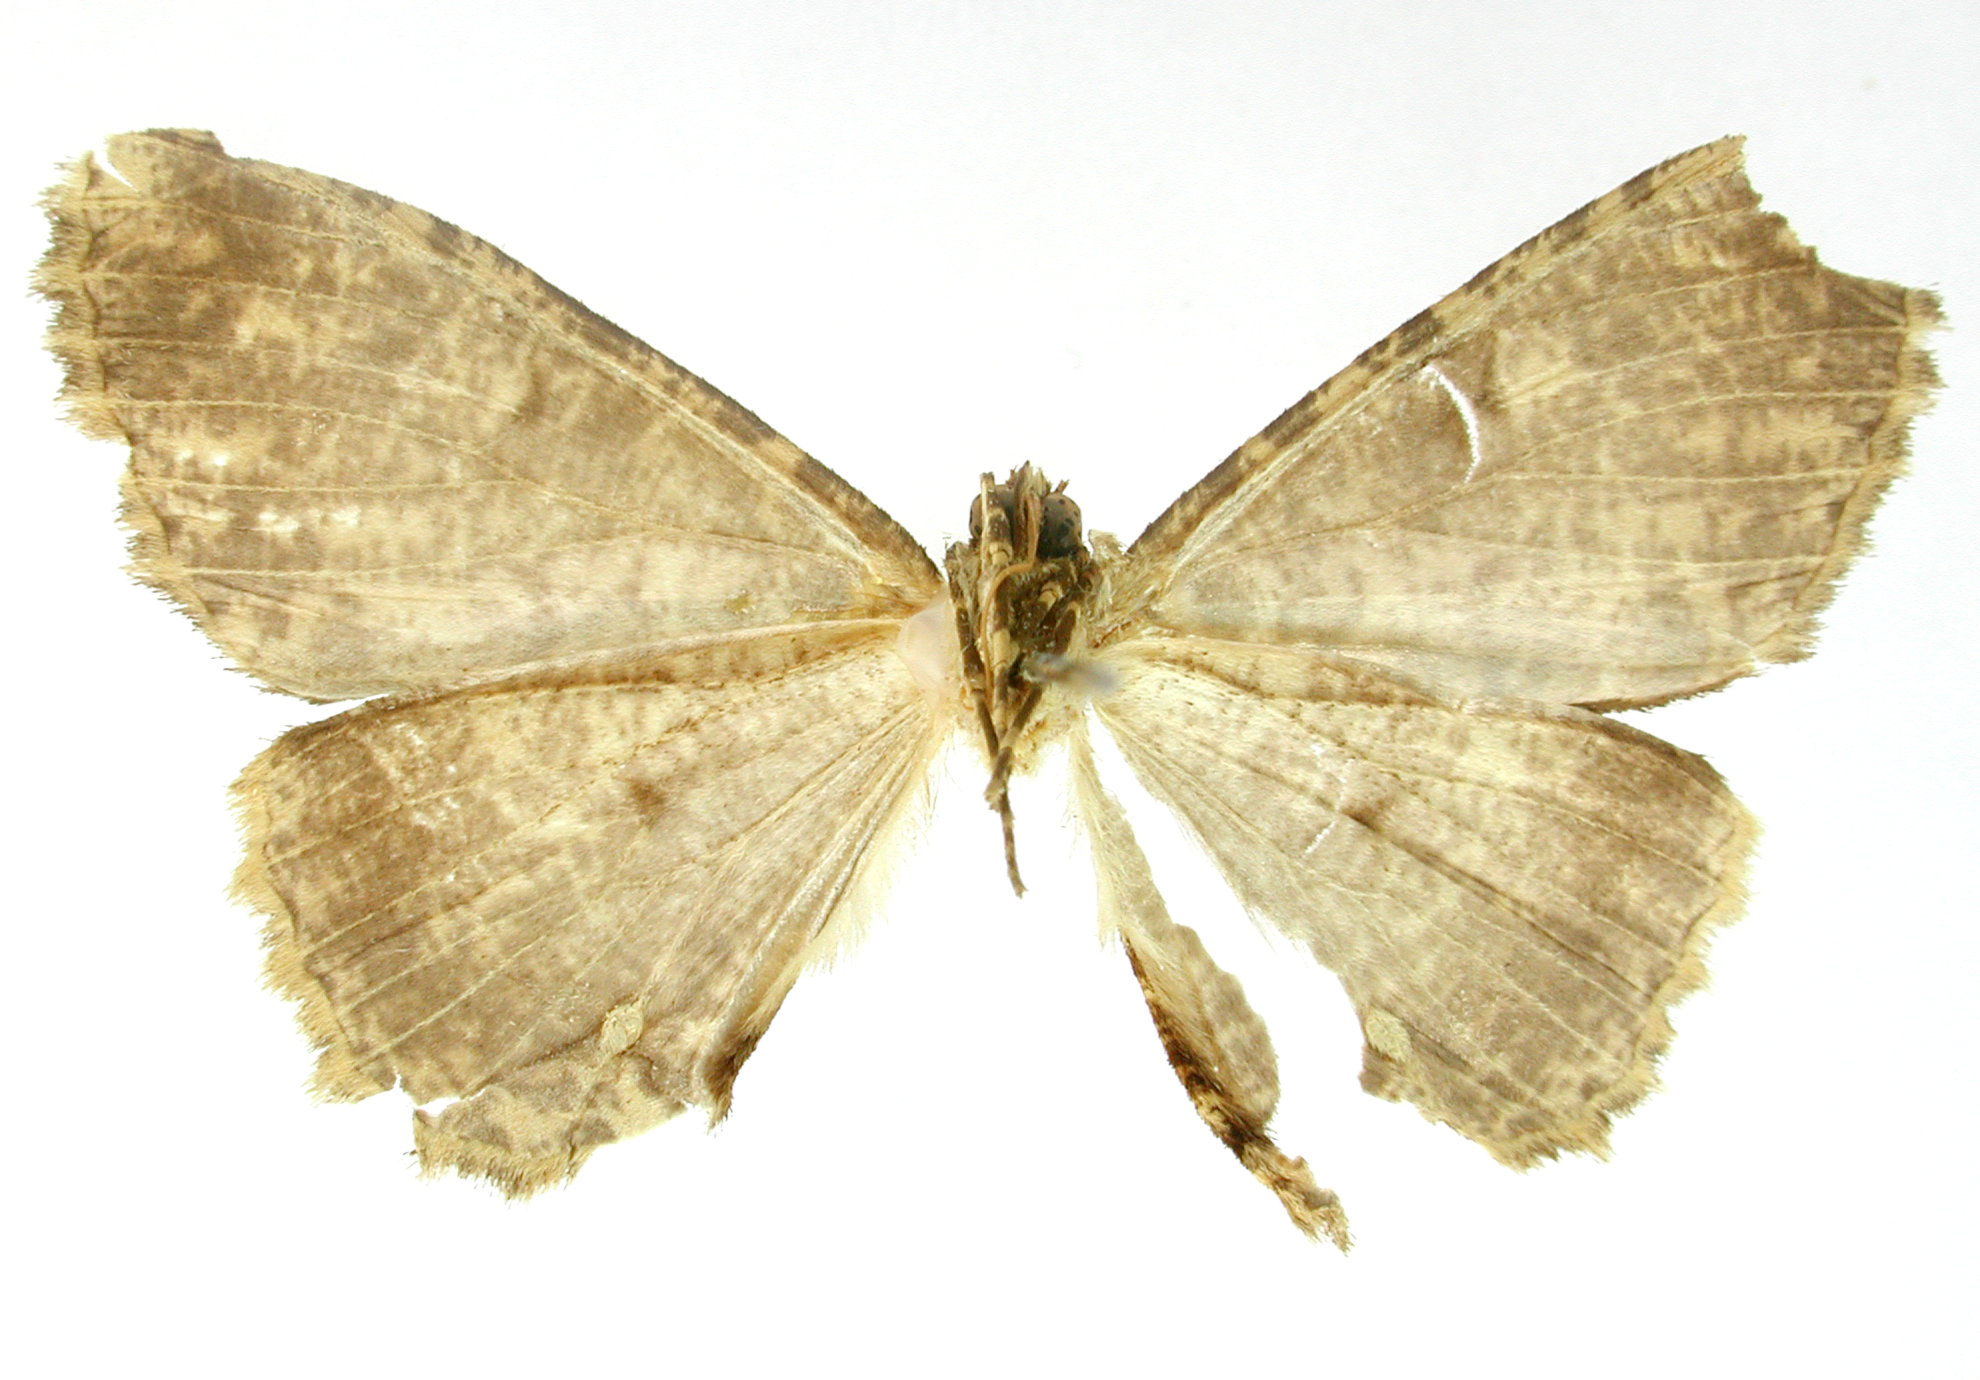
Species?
Pherotesia bifurca
